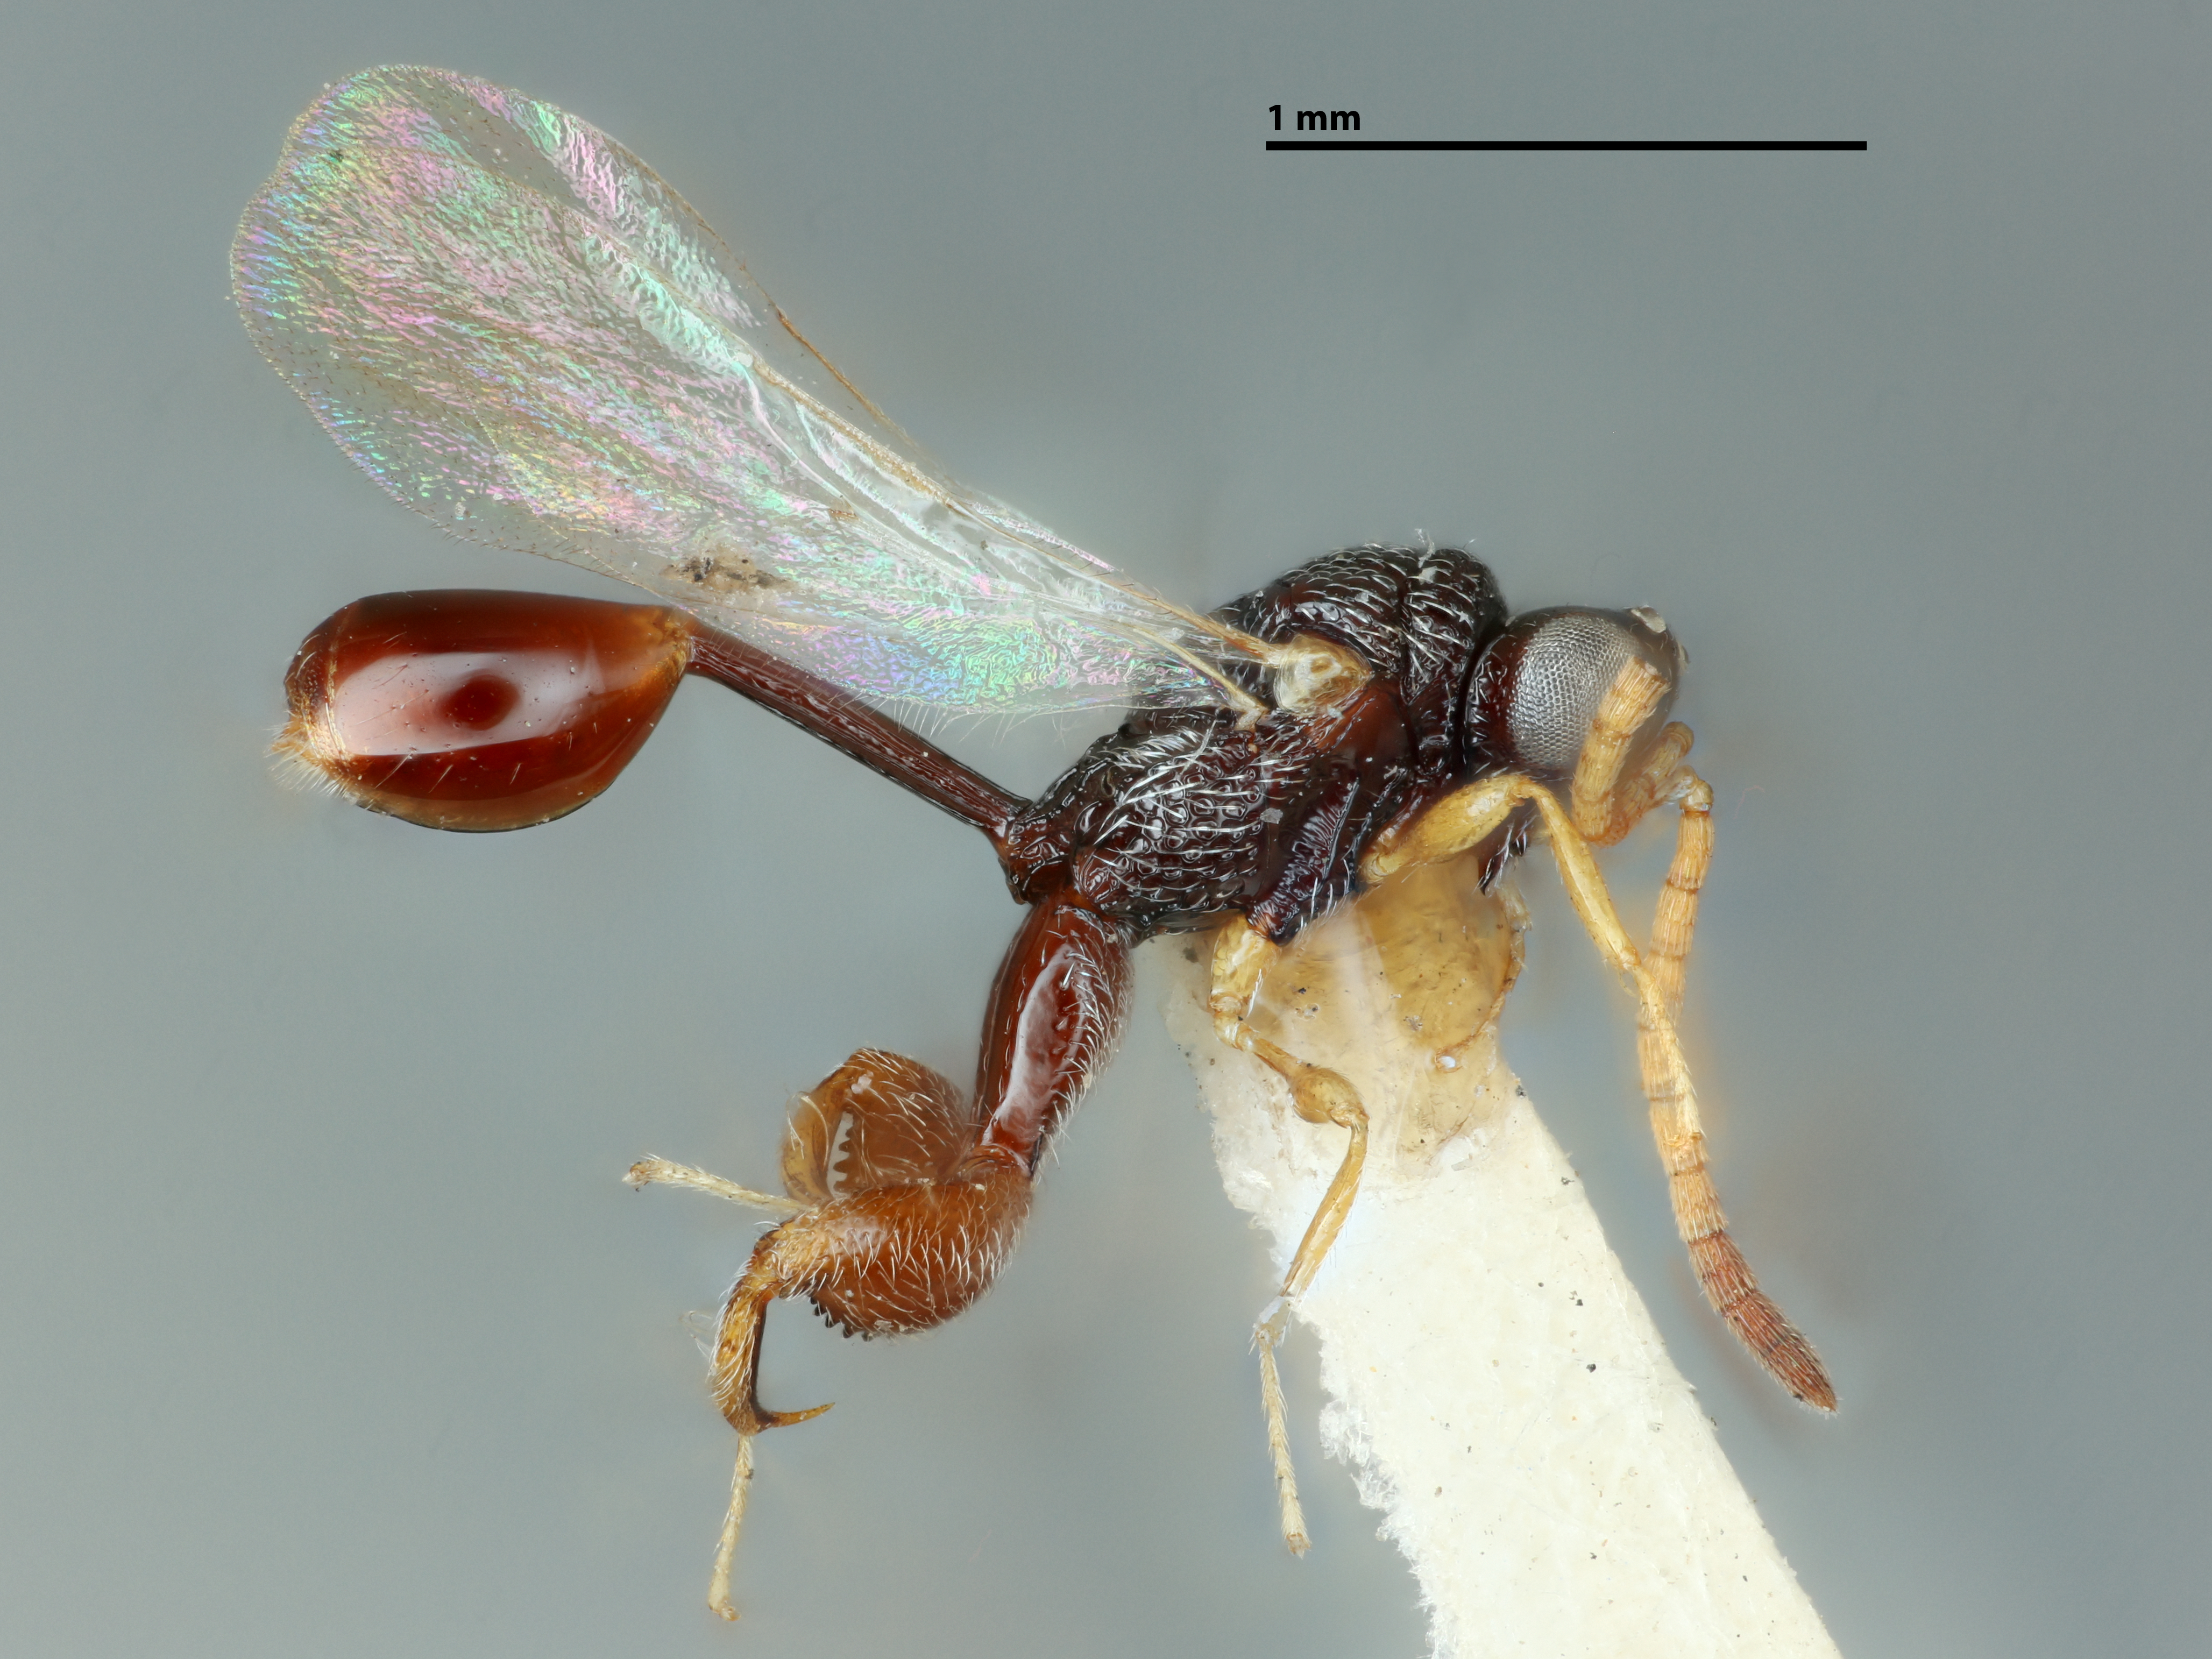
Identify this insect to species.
Arretocera stantoni
